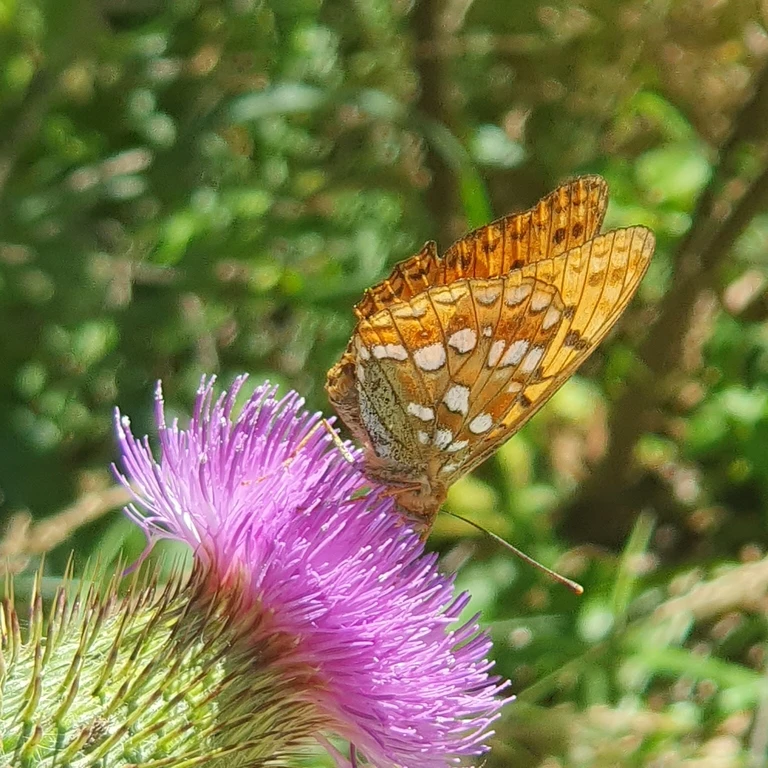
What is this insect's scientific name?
Fabriciana adippe
